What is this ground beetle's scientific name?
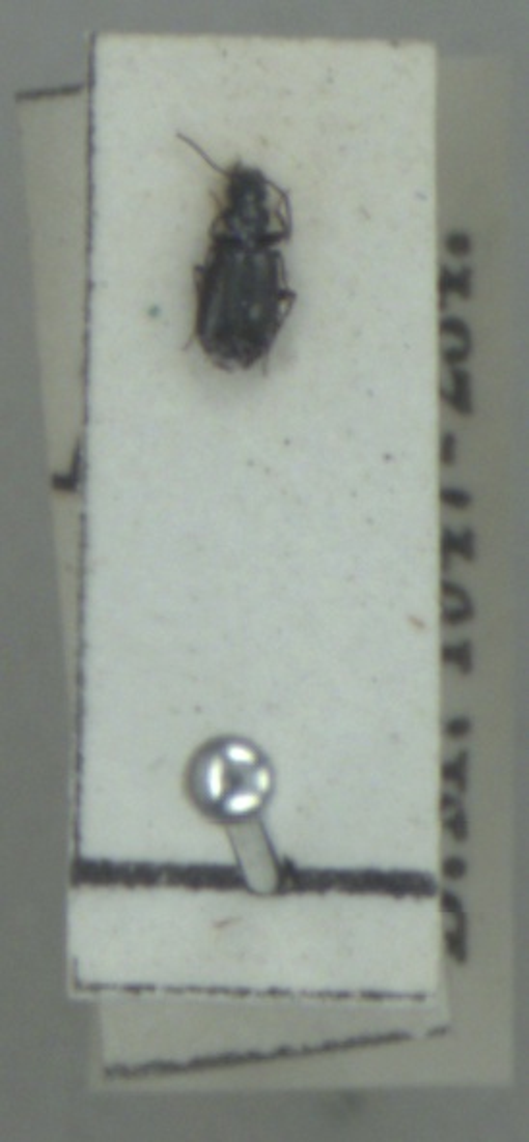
Microlestes maurus
